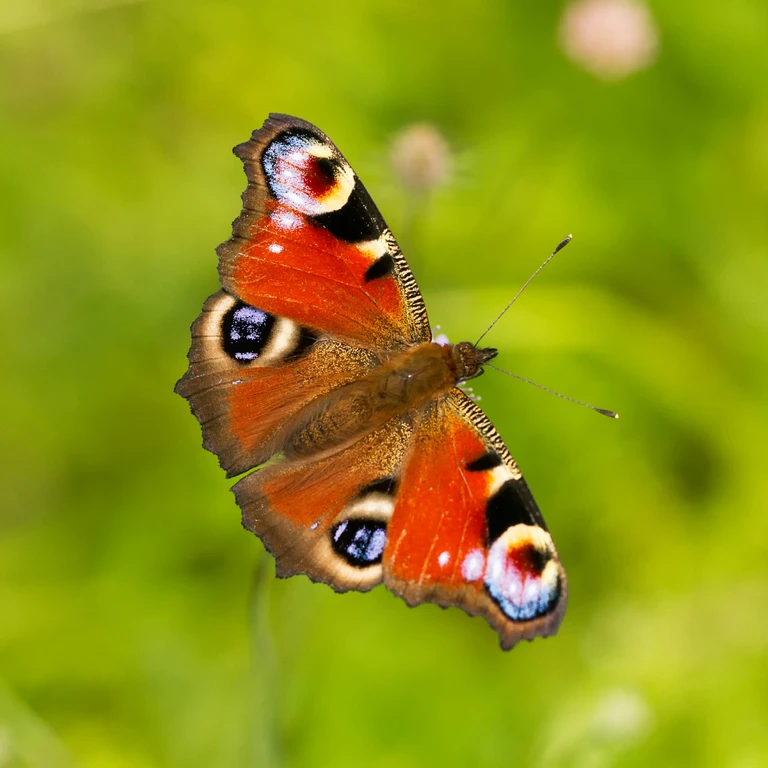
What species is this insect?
Aglais io
